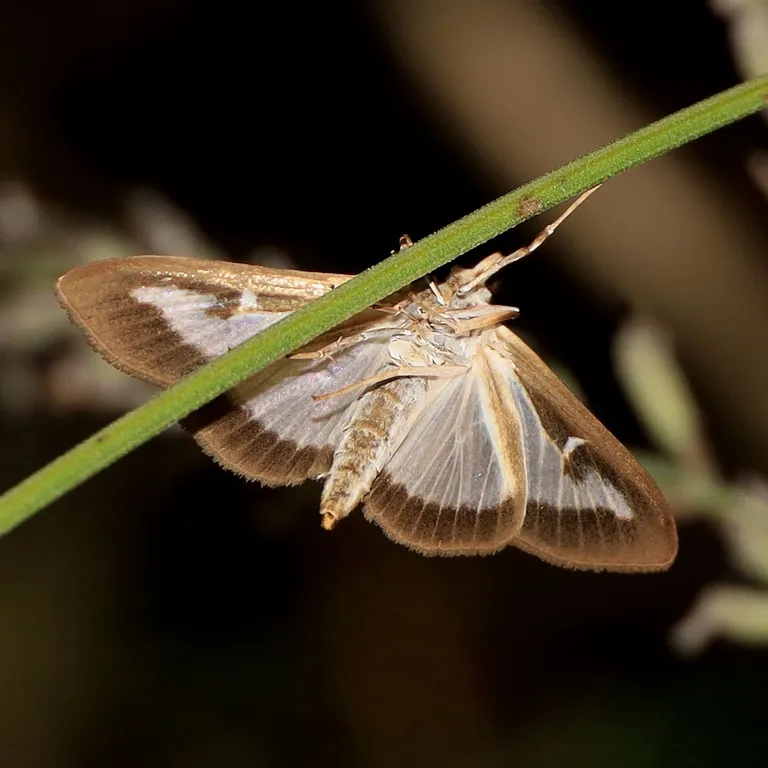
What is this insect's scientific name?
Cydalima perspectalis
